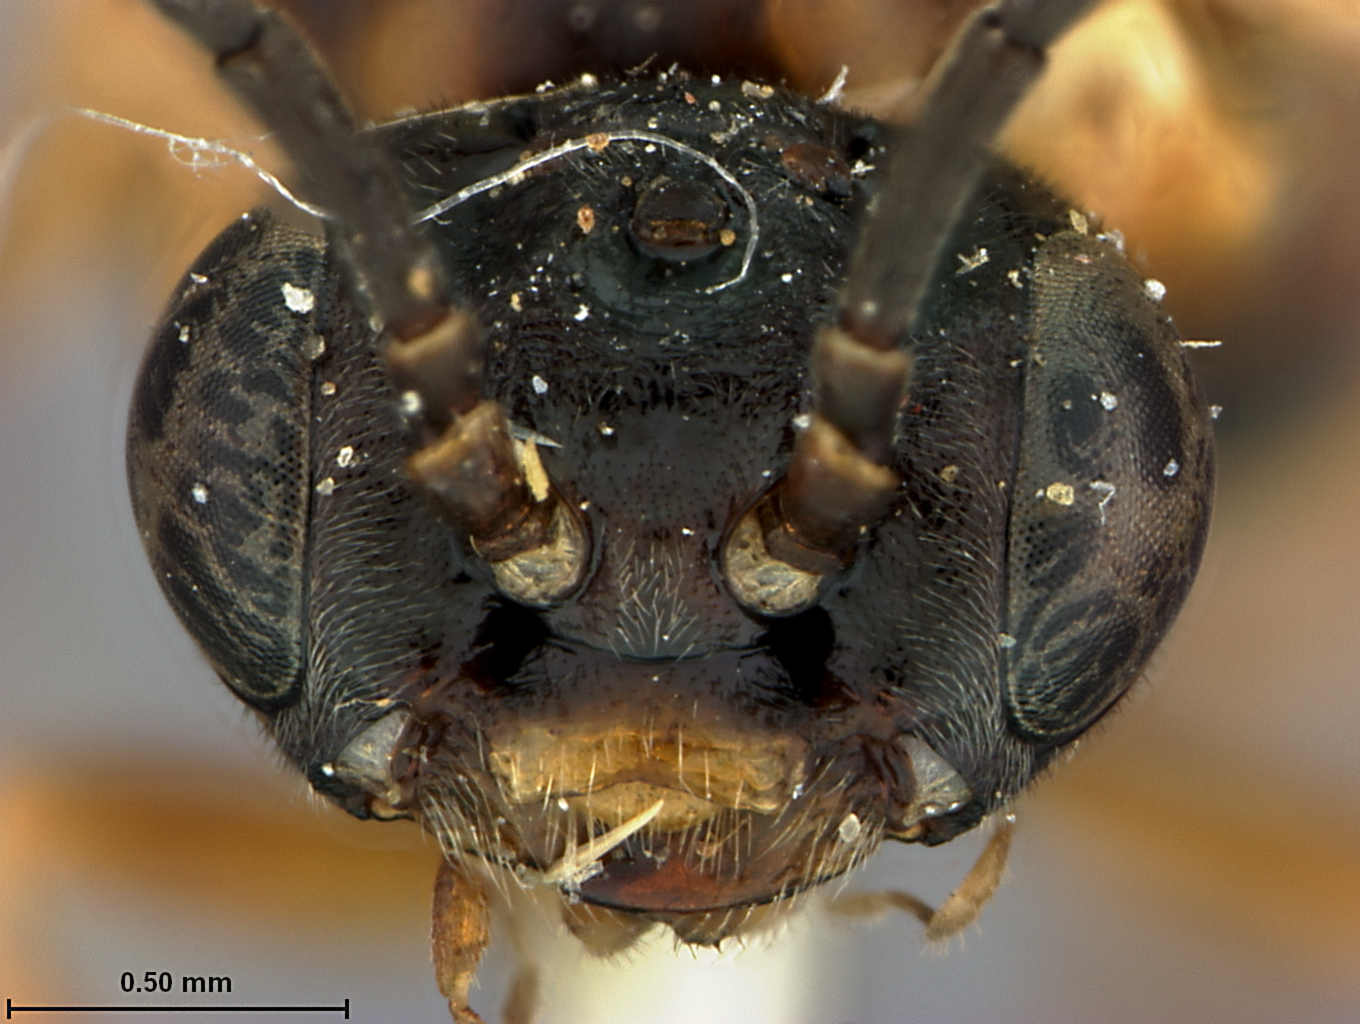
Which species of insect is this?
Periclista purpuridorsum
